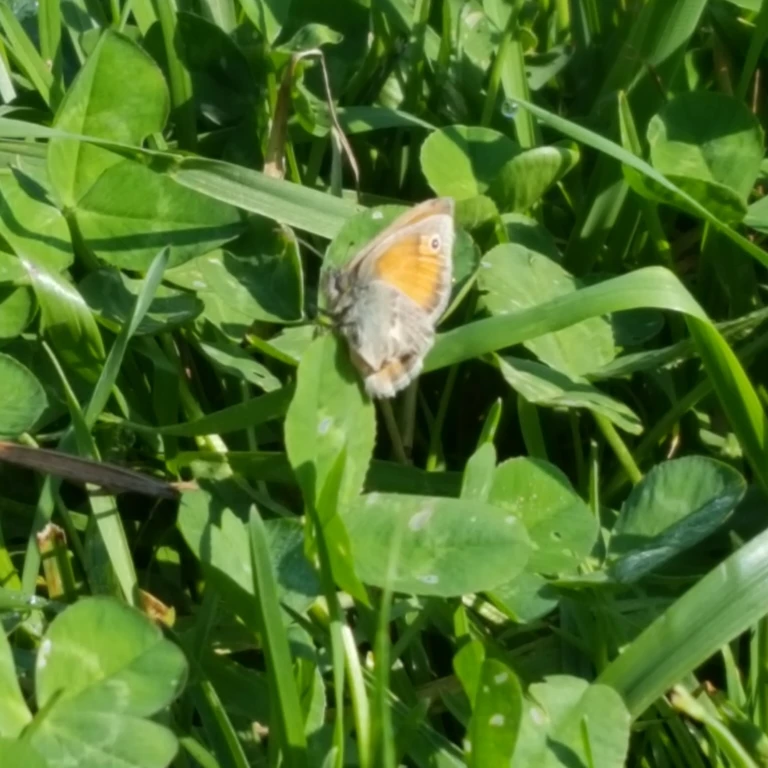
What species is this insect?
Coenonympha pamphilus
